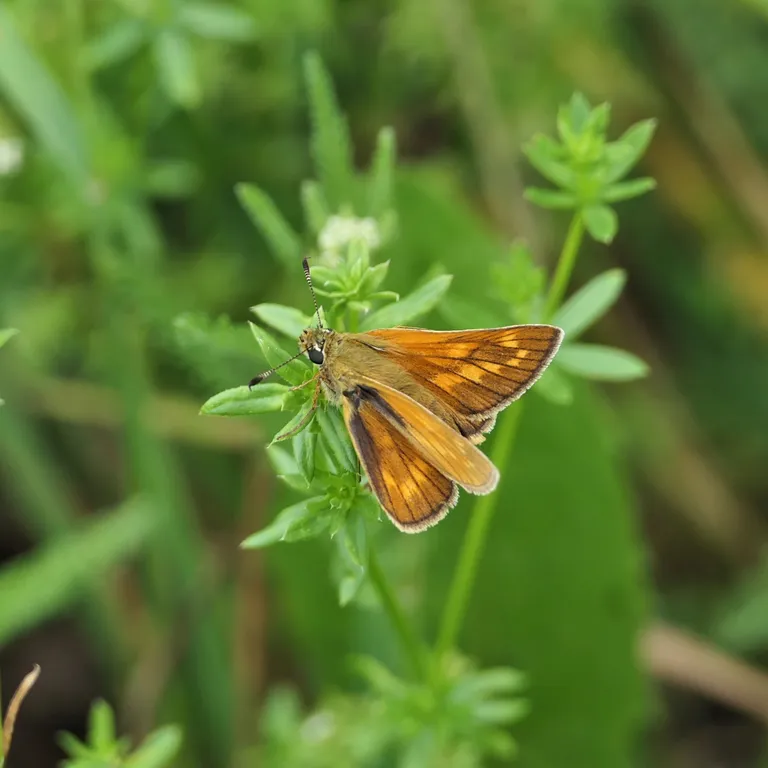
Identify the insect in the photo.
Ochlodes sylvanus (also Ochlodes venata)
